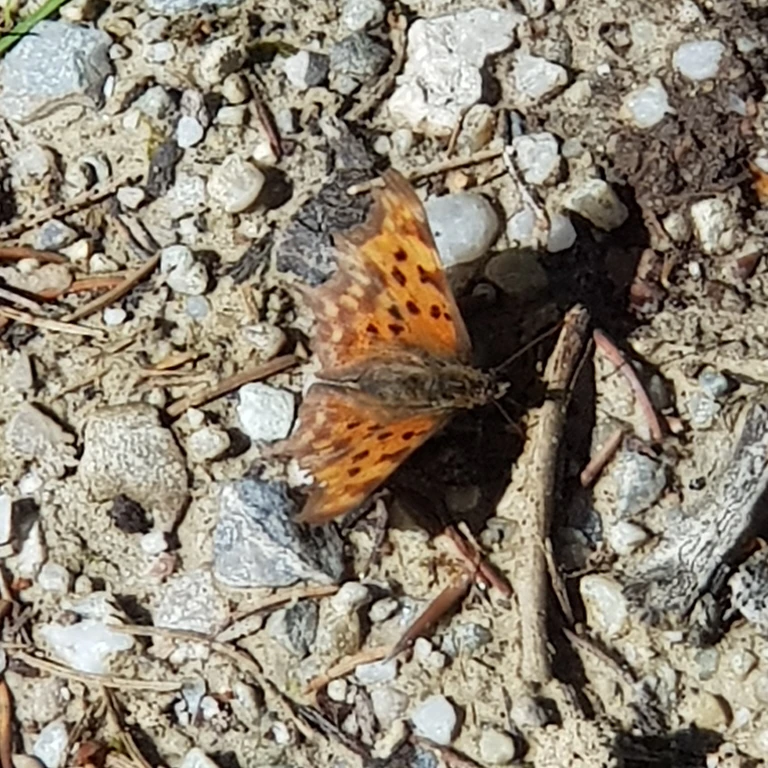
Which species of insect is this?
Polygonia c-album
